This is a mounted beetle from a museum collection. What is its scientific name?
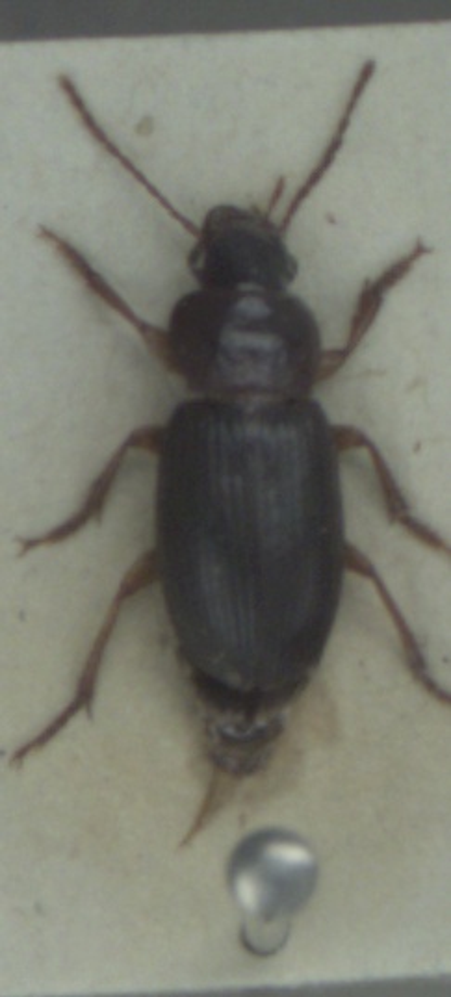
Ophonus rufibarbis
